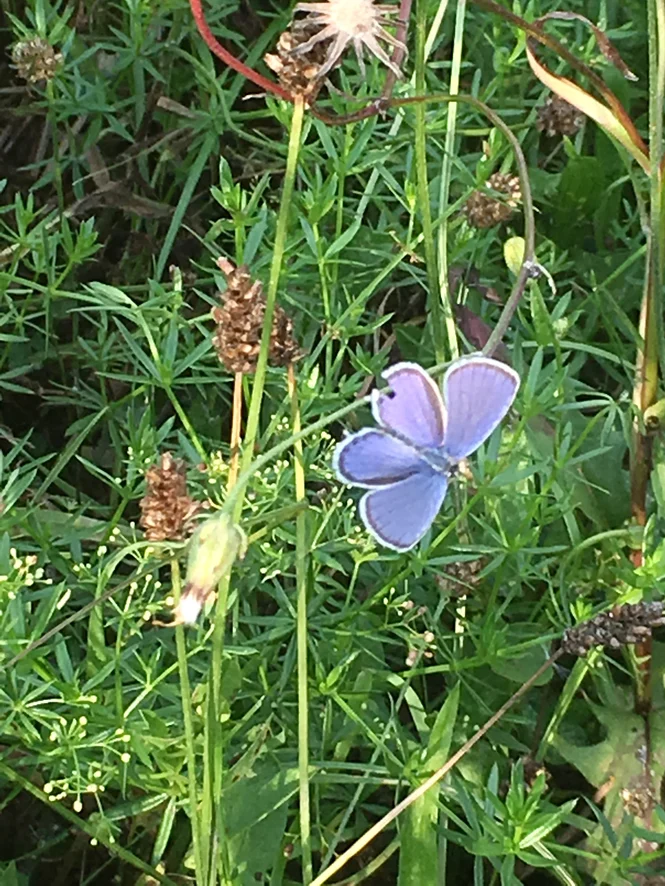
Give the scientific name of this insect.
Cupido argiades (also Elkalyce argiades)
